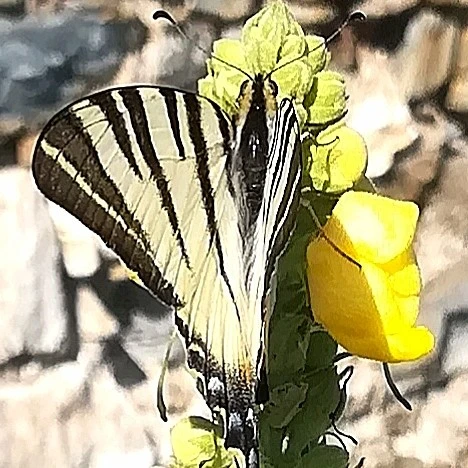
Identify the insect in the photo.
Iphiclides podalirius
